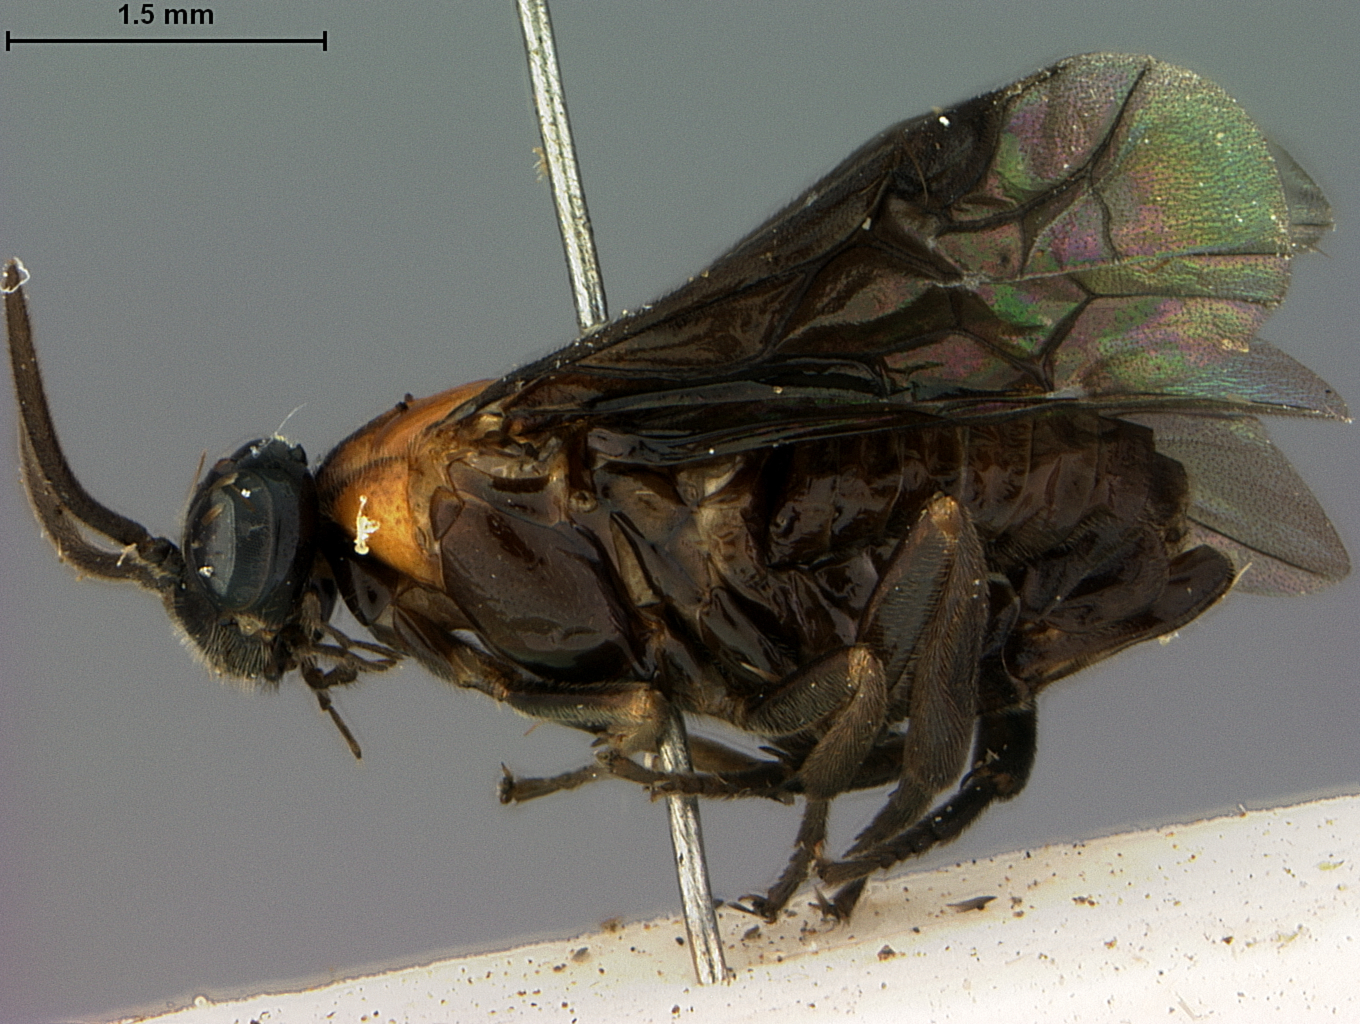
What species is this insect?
Sphacophilus janzeni
